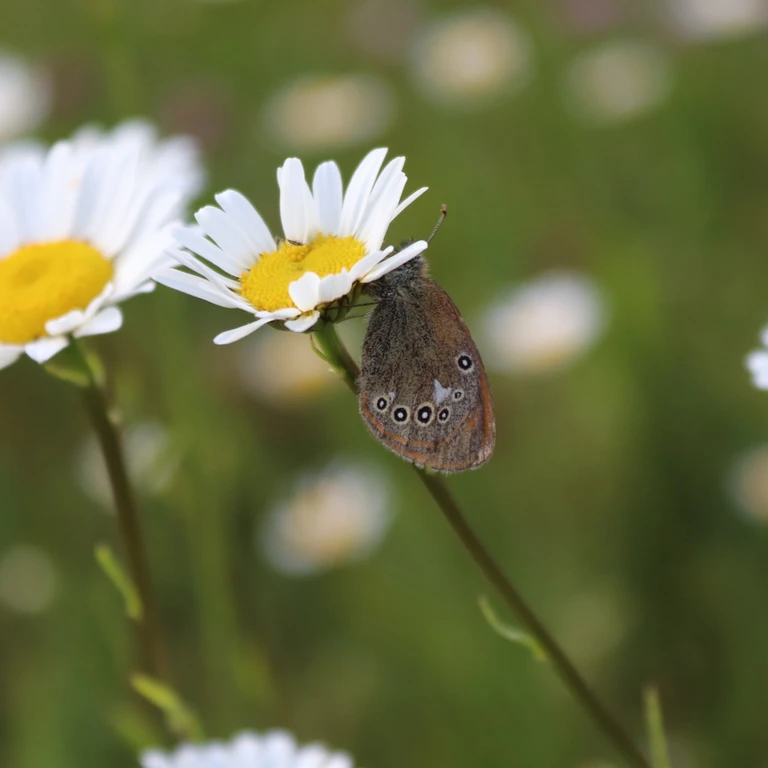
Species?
Coenonympha glycerion (also Coenonympha iphis)
